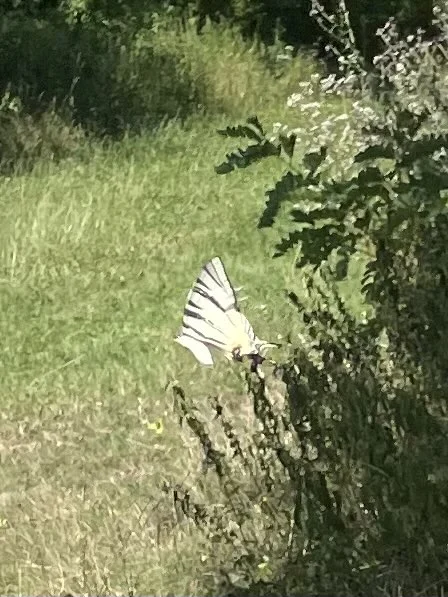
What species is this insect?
Iphiclides podalirius
